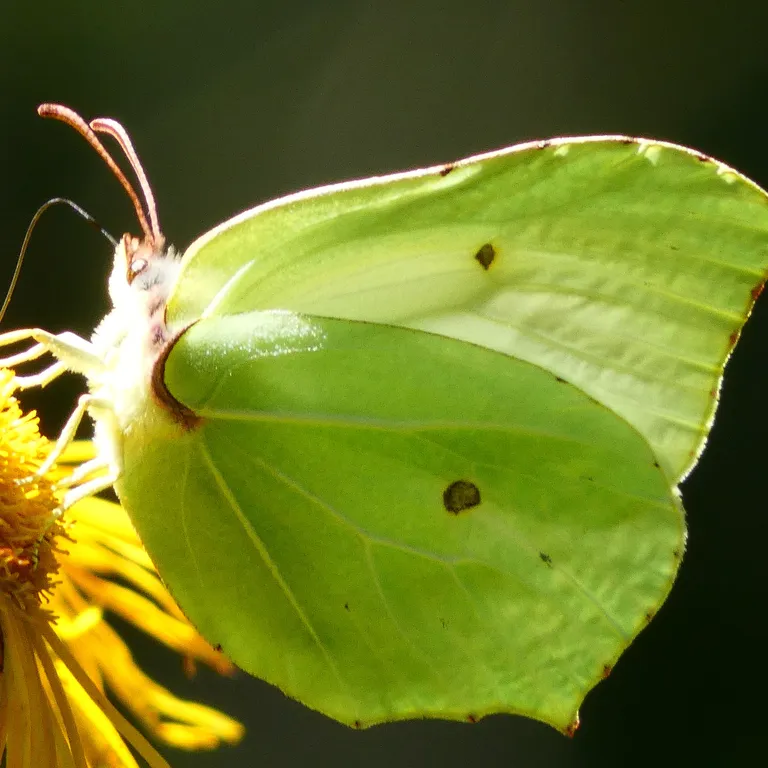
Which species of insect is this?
Gonepteryx rhamni
